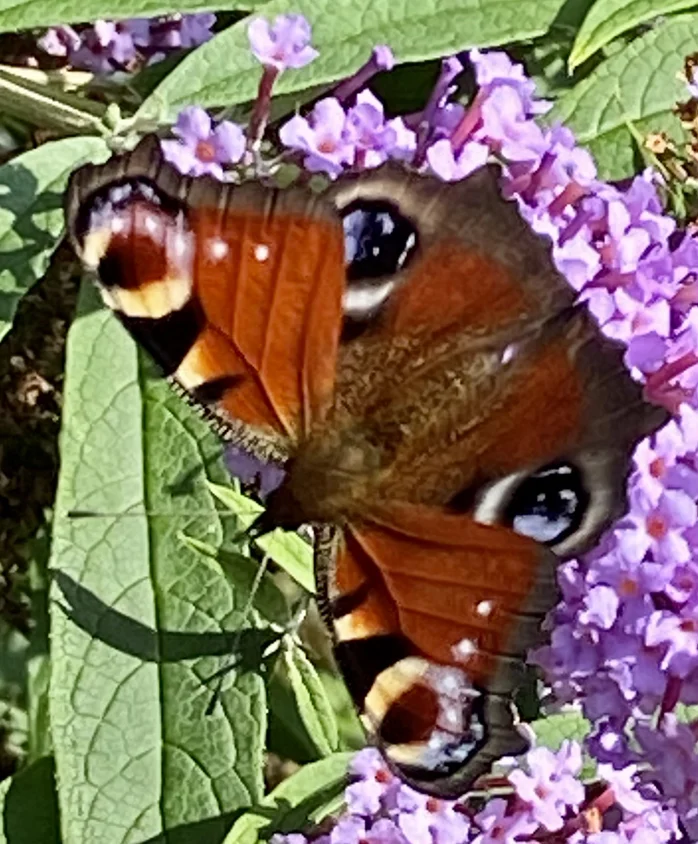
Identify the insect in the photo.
Aglais io
